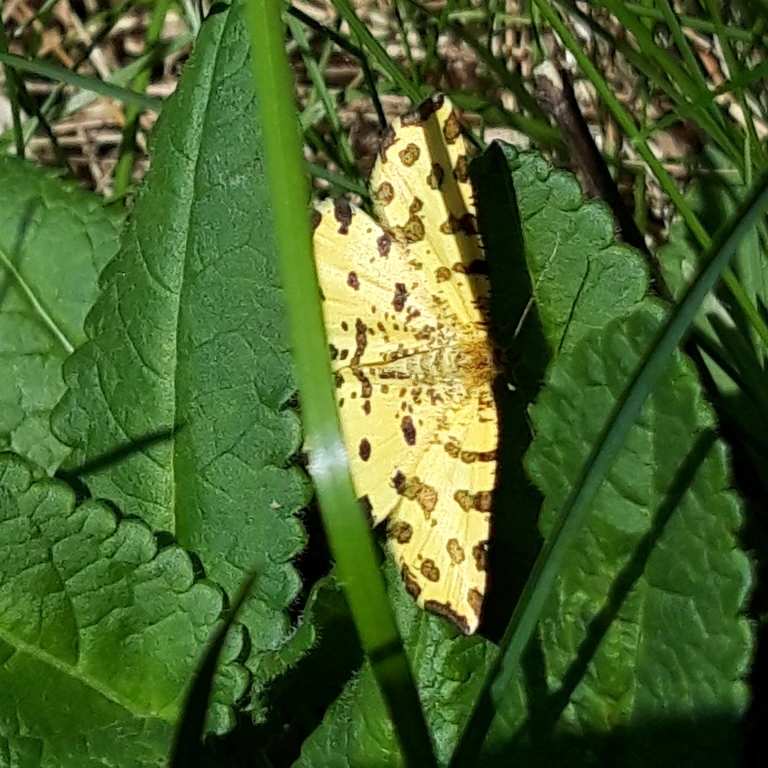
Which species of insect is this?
Pseudopanthera macularia
